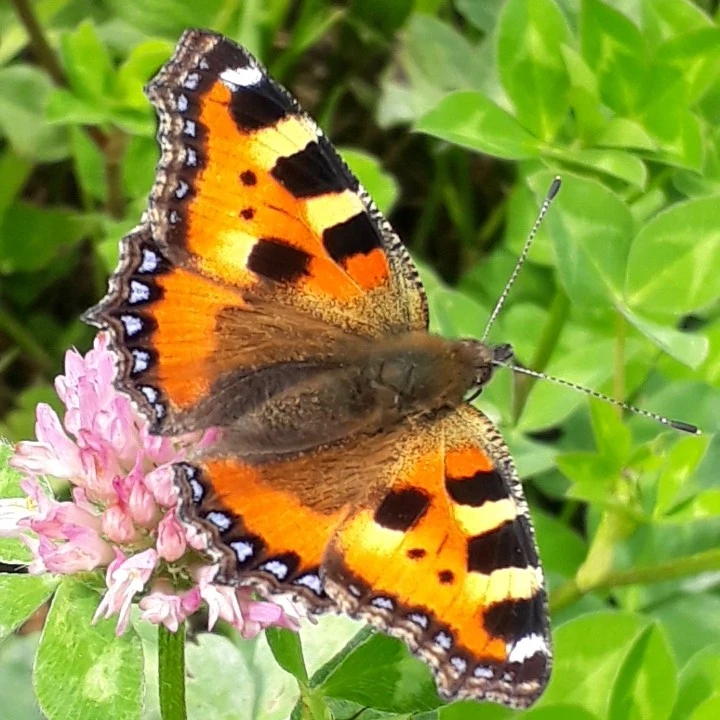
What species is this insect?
Aglais urticae
